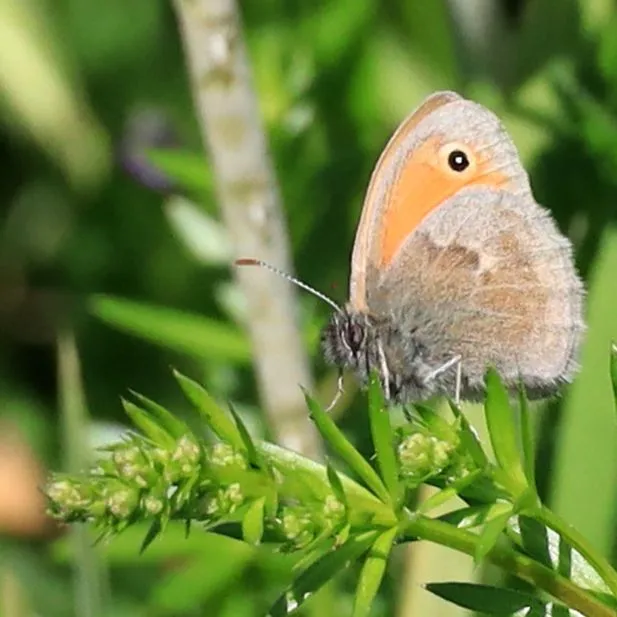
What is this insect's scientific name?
Coenonympha pamphilus
